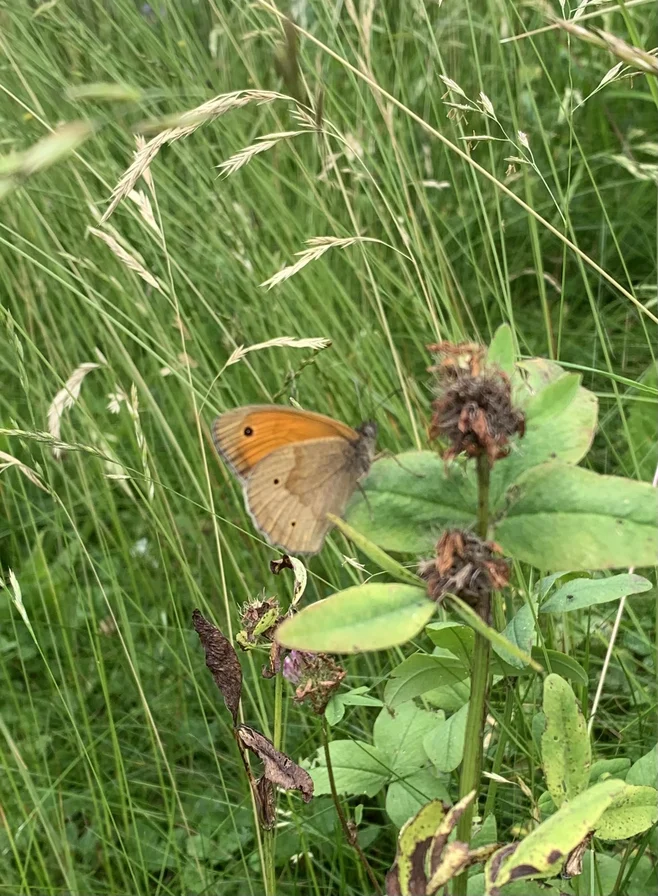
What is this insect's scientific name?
Maniola jurtina
